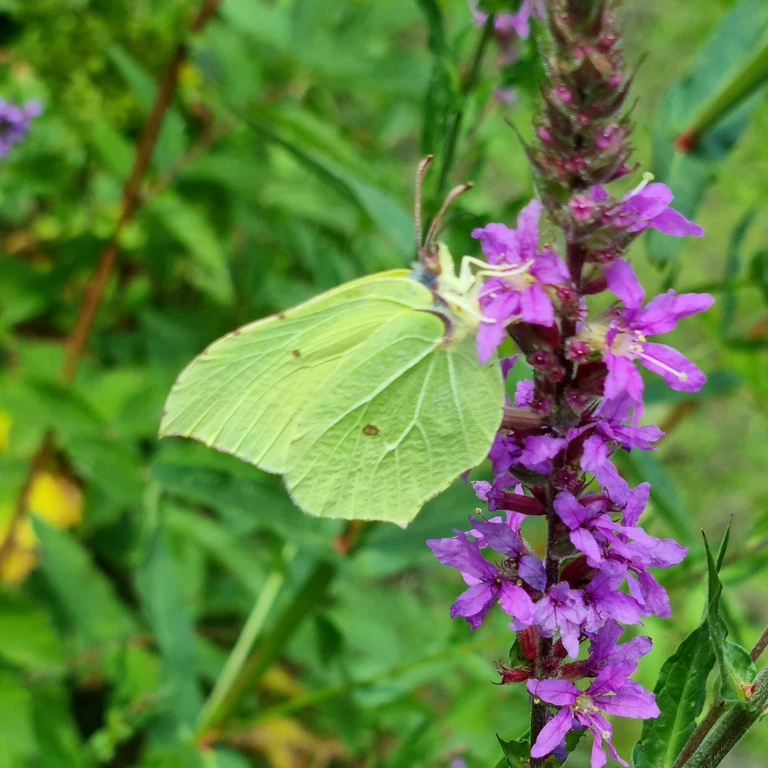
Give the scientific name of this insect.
Gonepteryx rhamni
